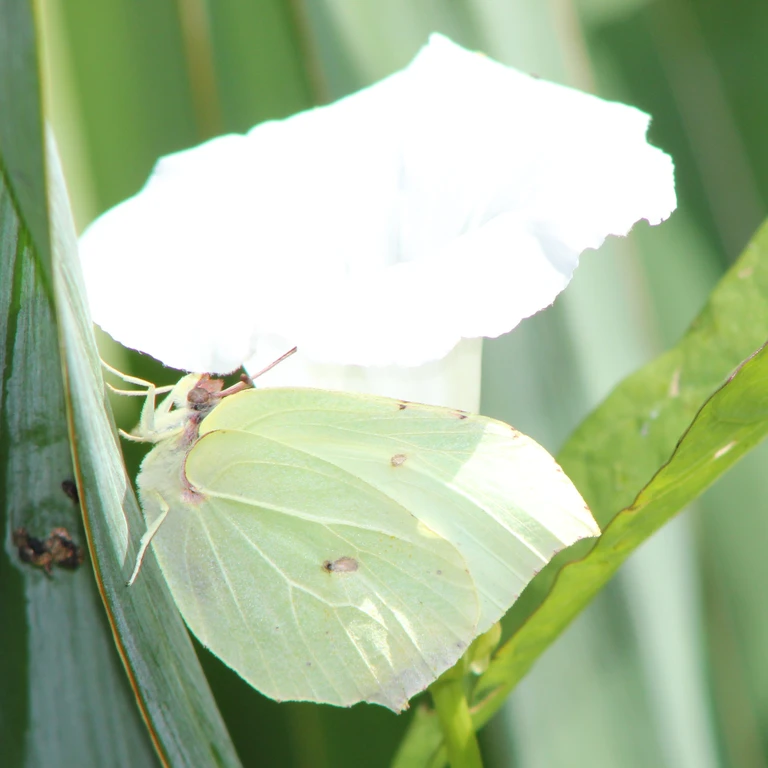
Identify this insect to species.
Gonepteryx rhamni
